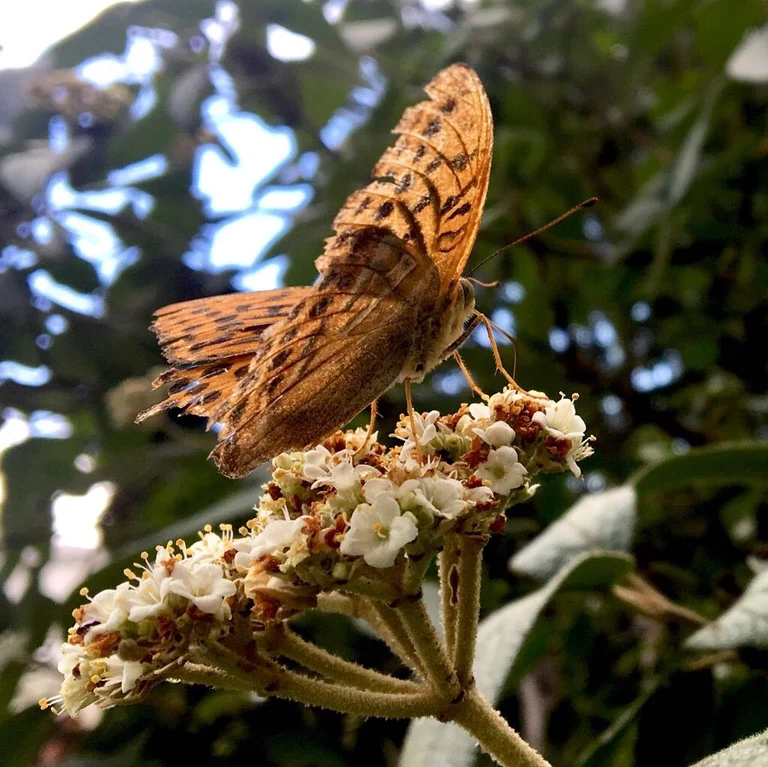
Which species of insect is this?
Argynnis paphia
